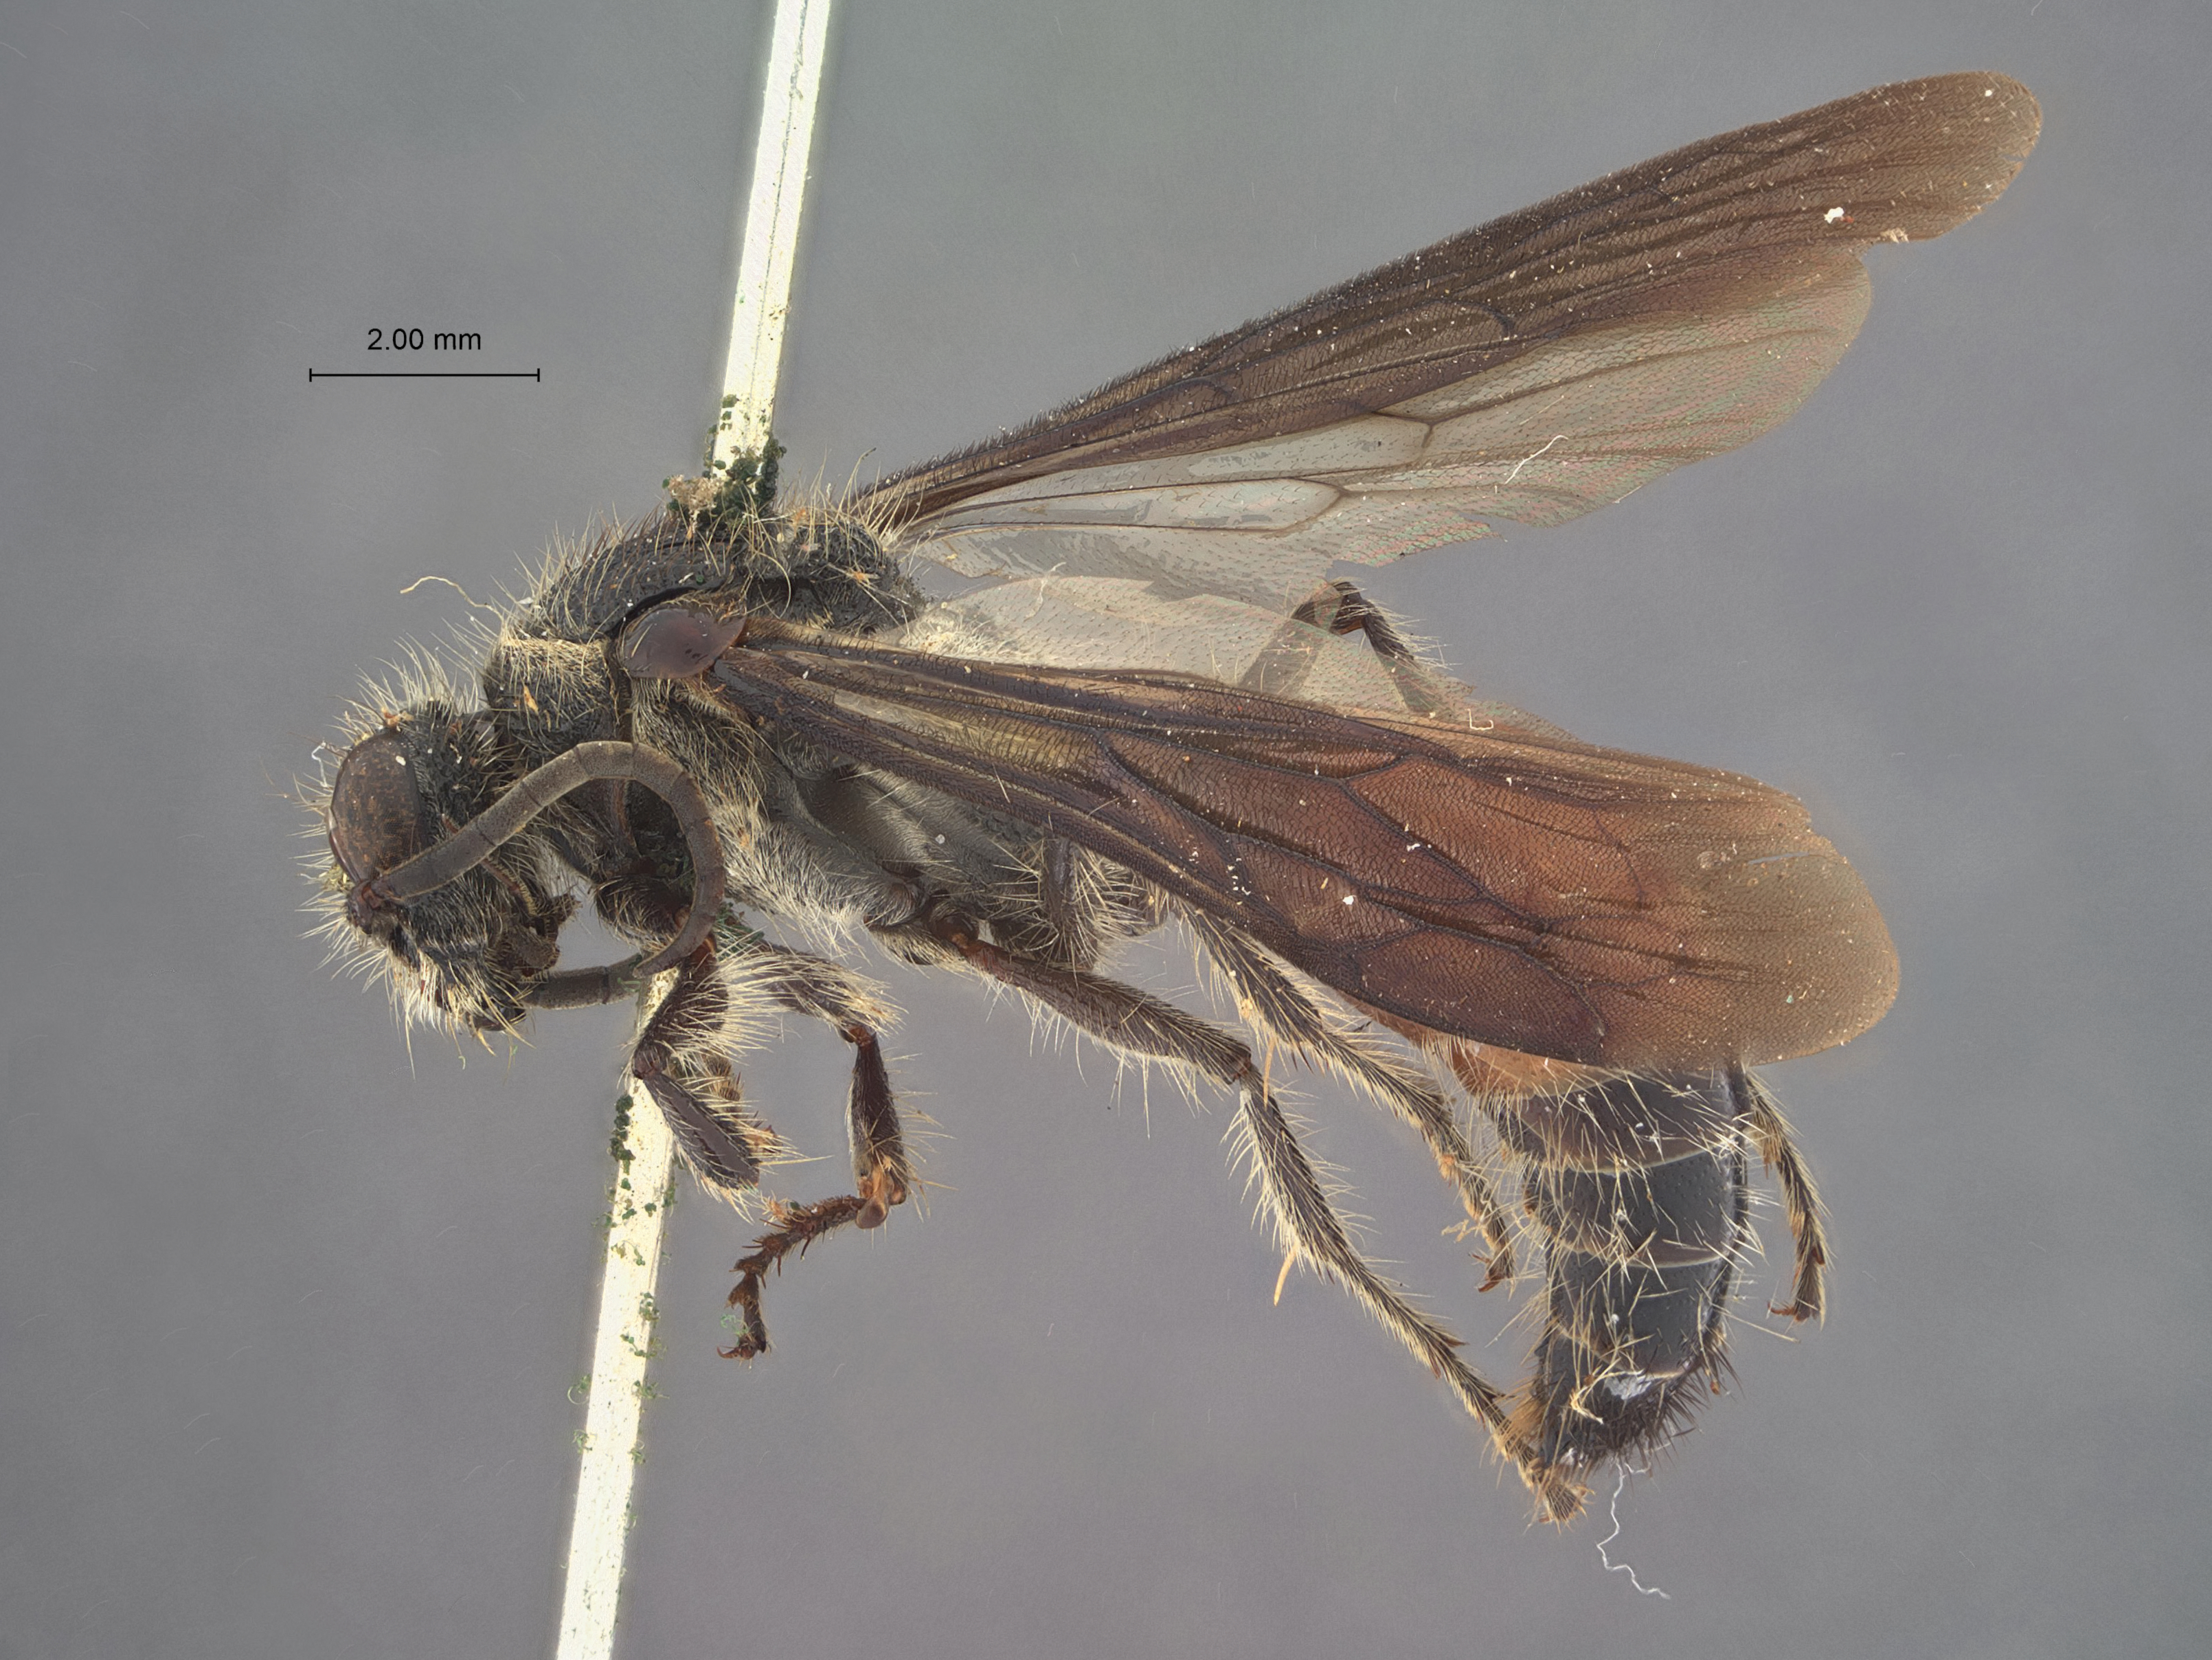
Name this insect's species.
Squamulotilla erato
